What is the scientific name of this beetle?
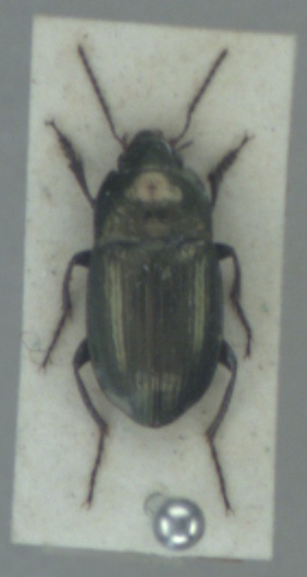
Amara spreta
